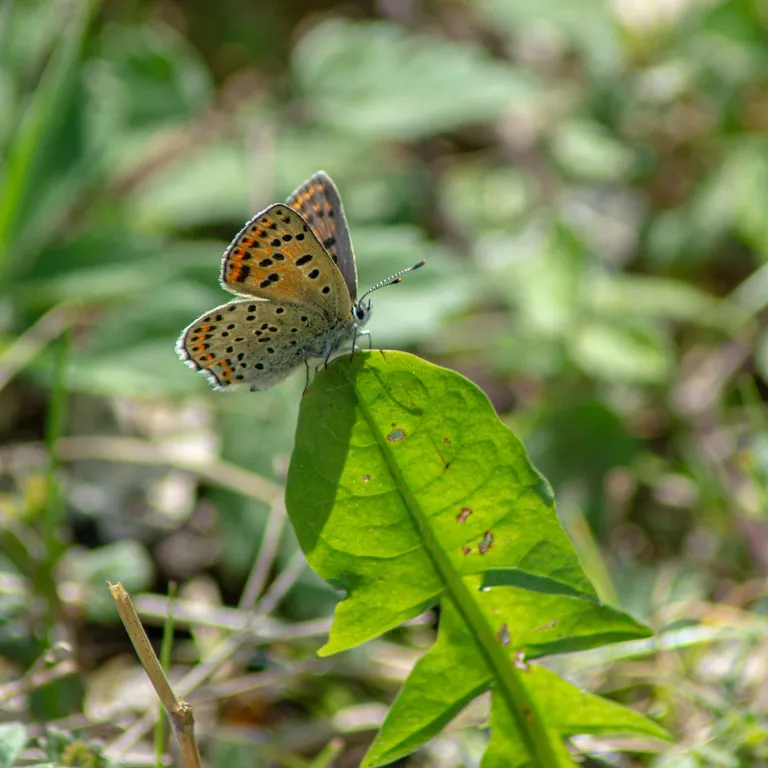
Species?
Lycaena tityrus (also Loweia tityrus)
